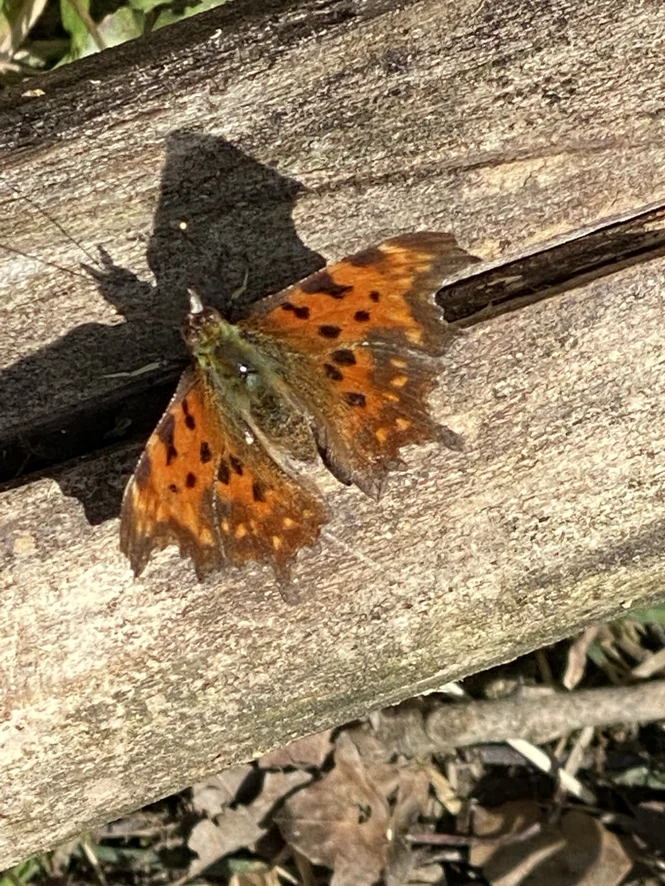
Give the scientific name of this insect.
Polygonia c-album
